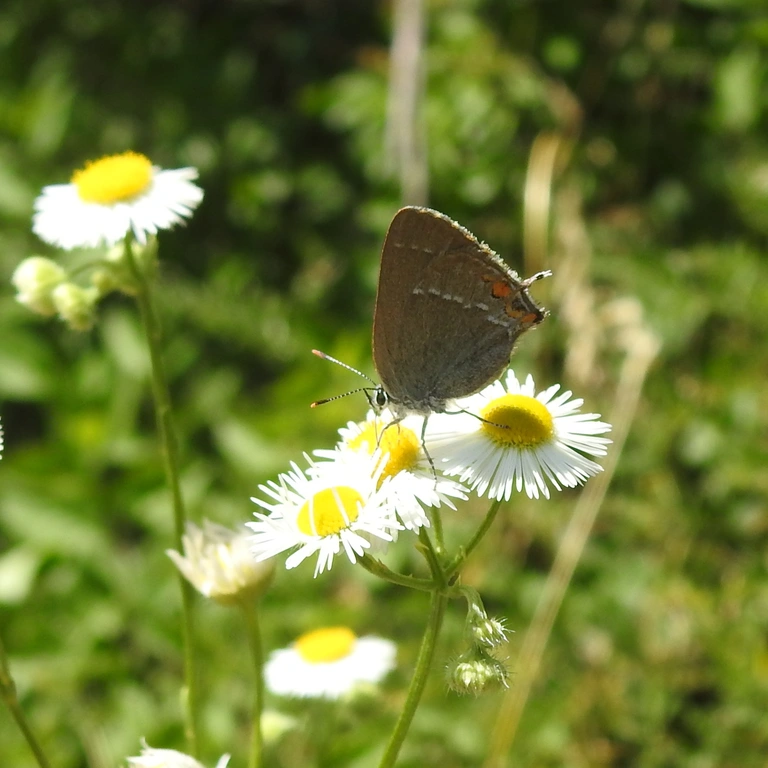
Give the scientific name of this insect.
Satyrium acaciae (also Strymon acaciae)
